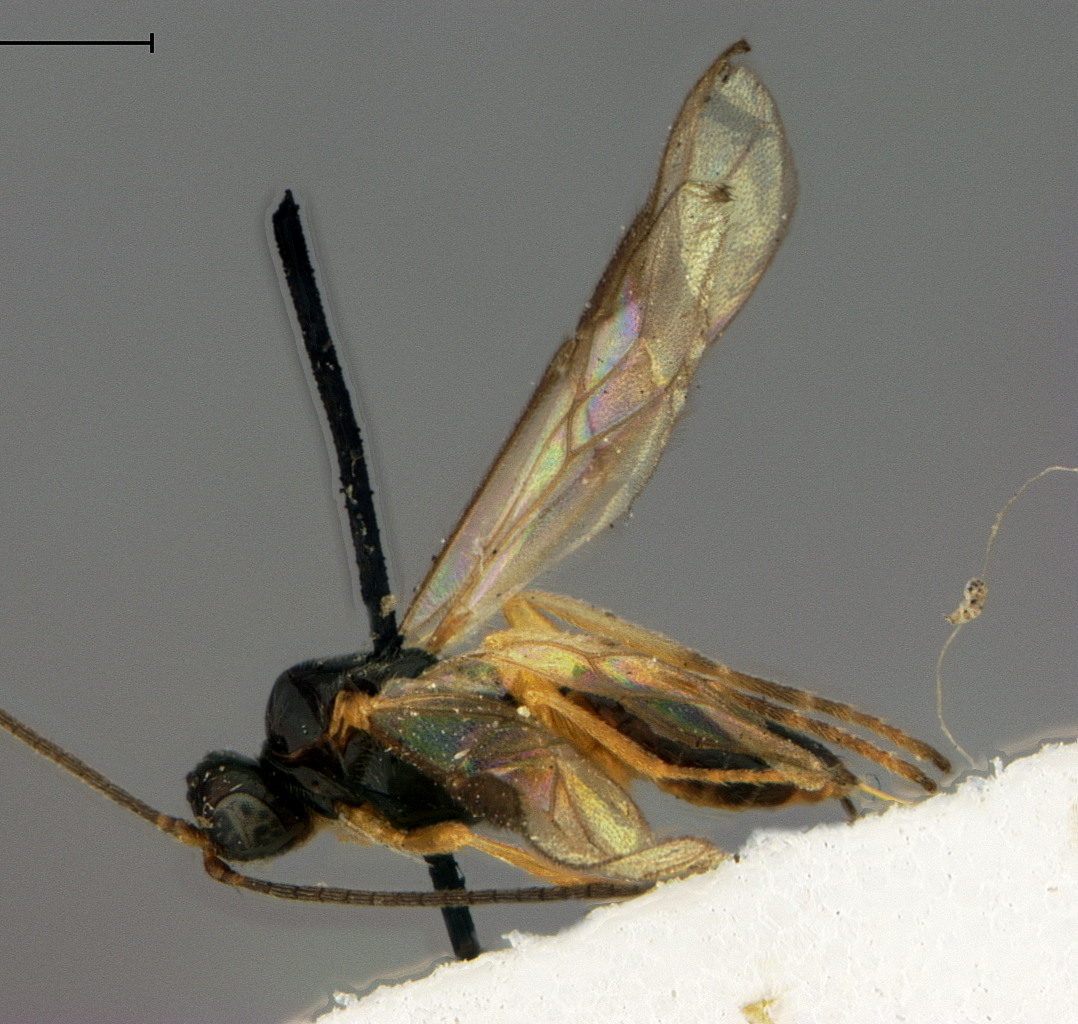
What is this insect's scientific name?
Macrodyctium flavipes
